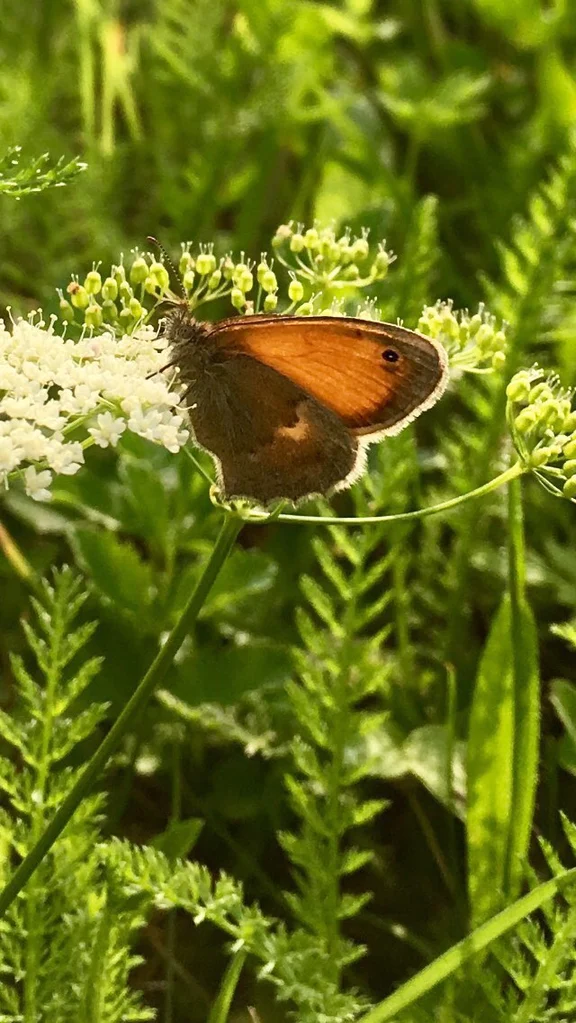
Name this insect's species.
Coenonympha pamphilus
